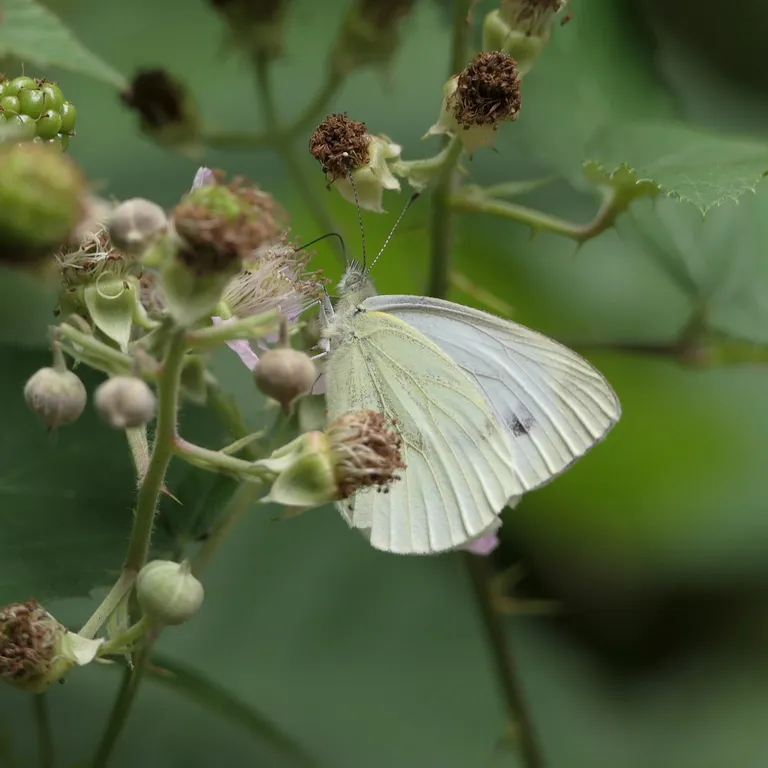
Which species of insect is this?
Pieris napi
